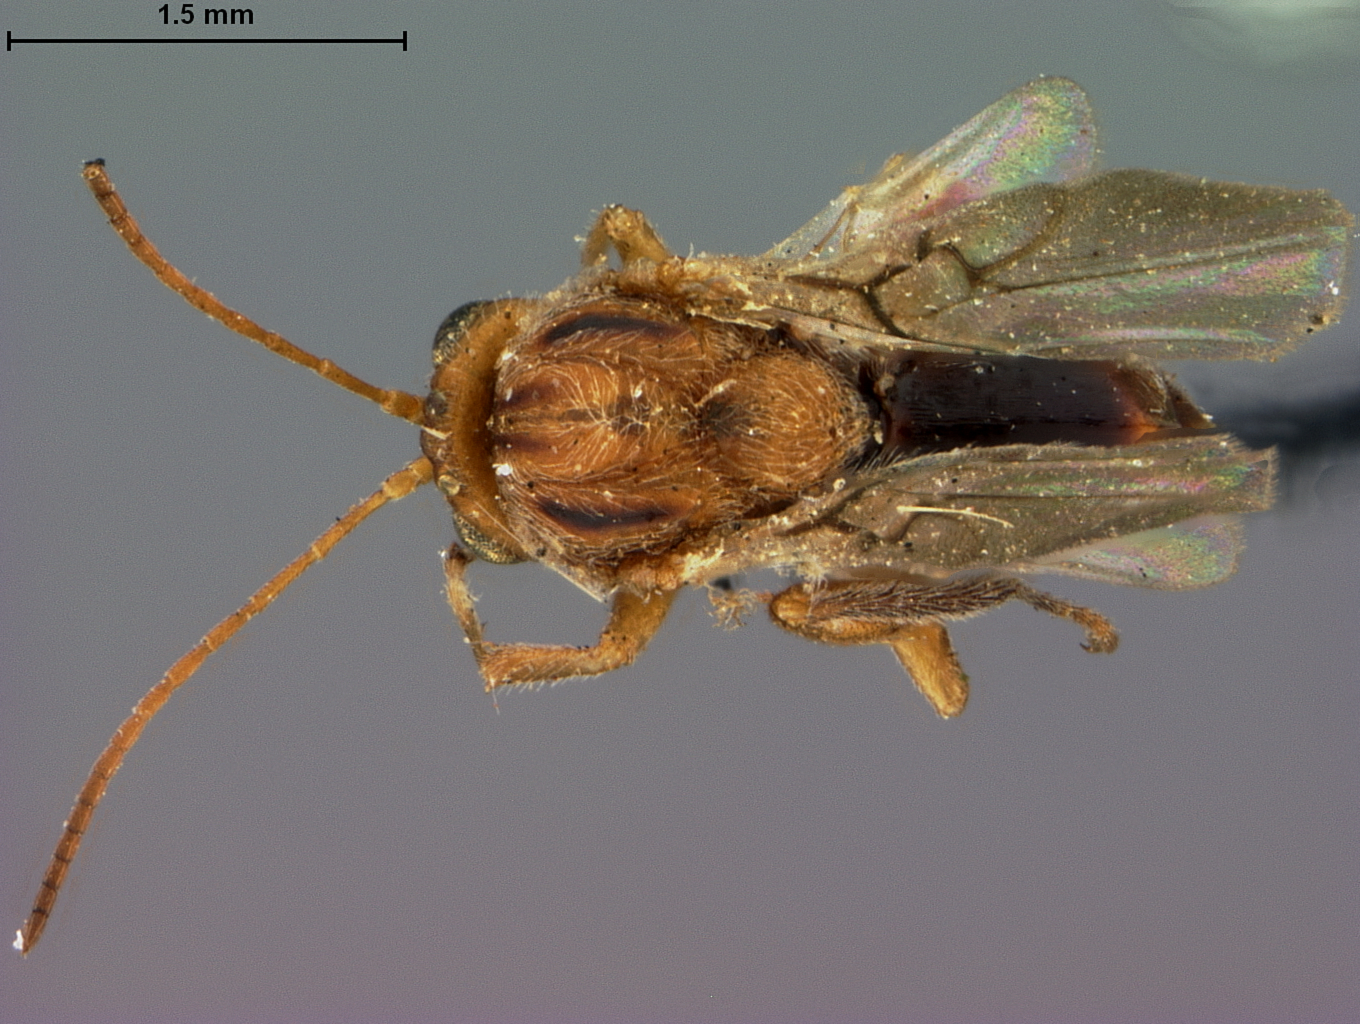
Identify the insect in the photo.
Cynips sulcatus
